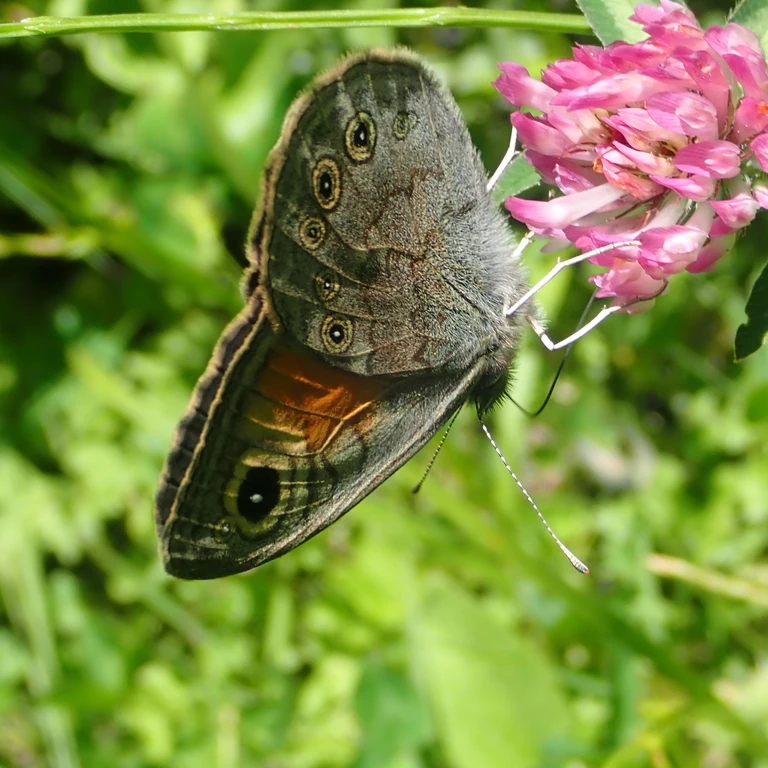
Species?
Lasiommata maera (also Pararge maera)
